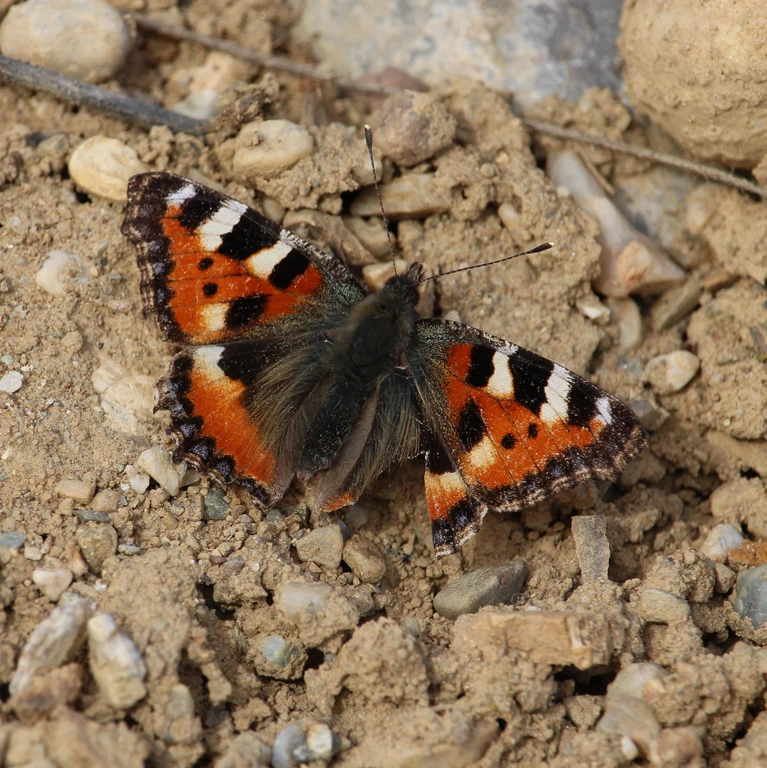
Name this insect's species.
Aglais urticae
